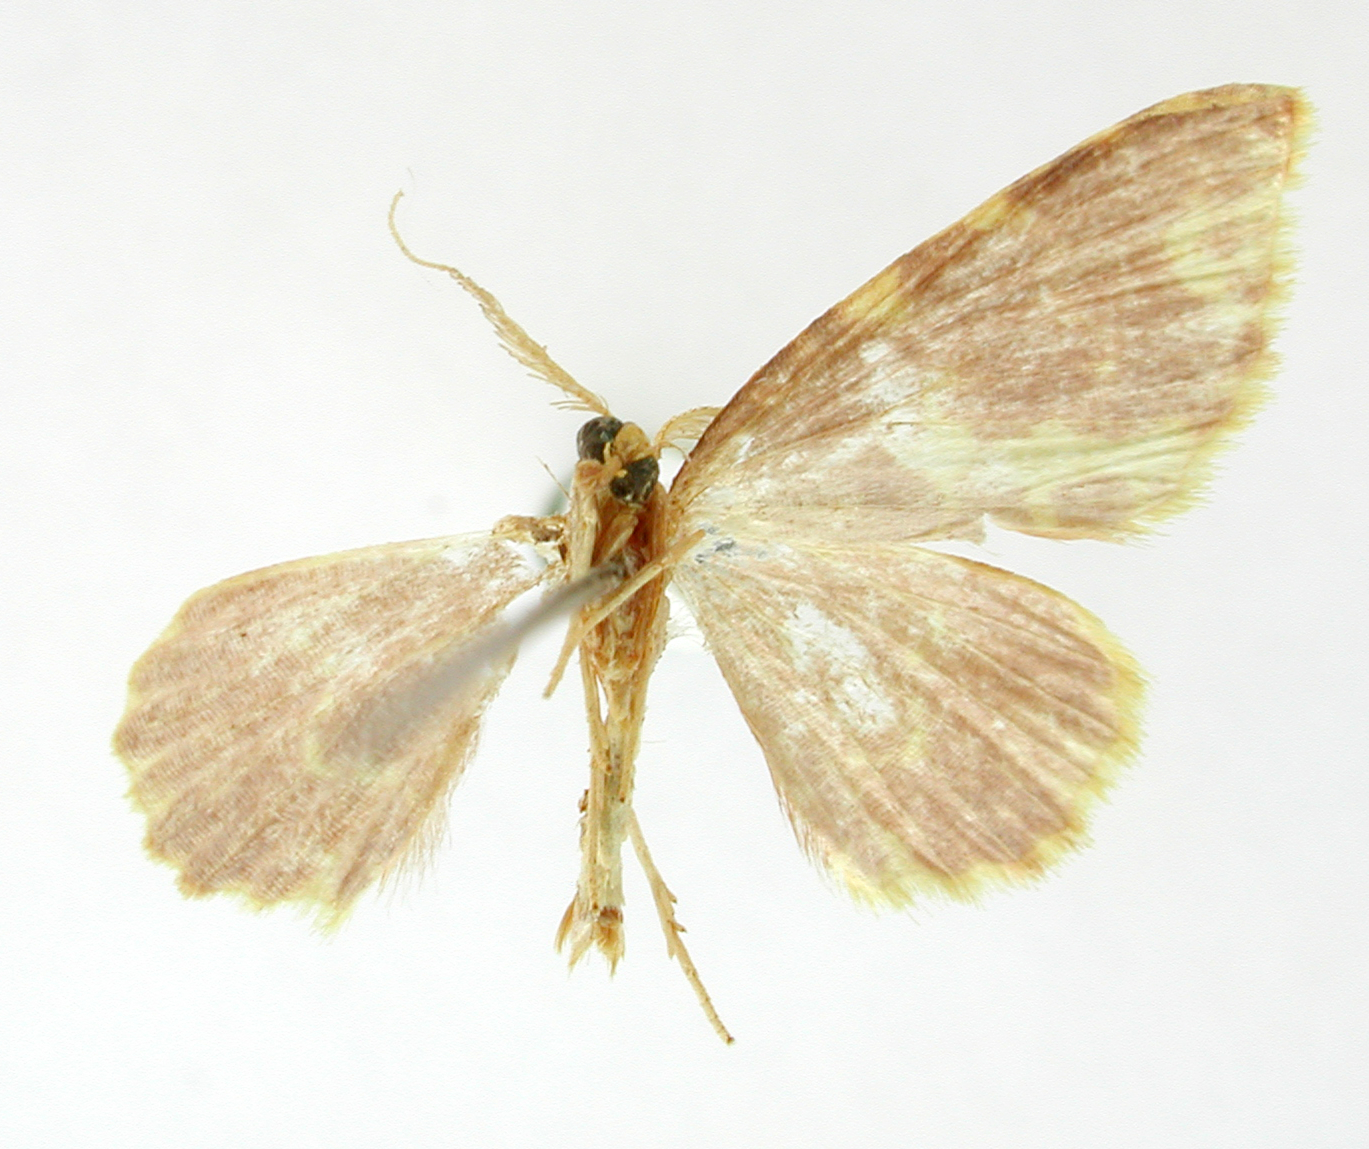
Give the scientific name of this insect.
Cambogia cogitata
